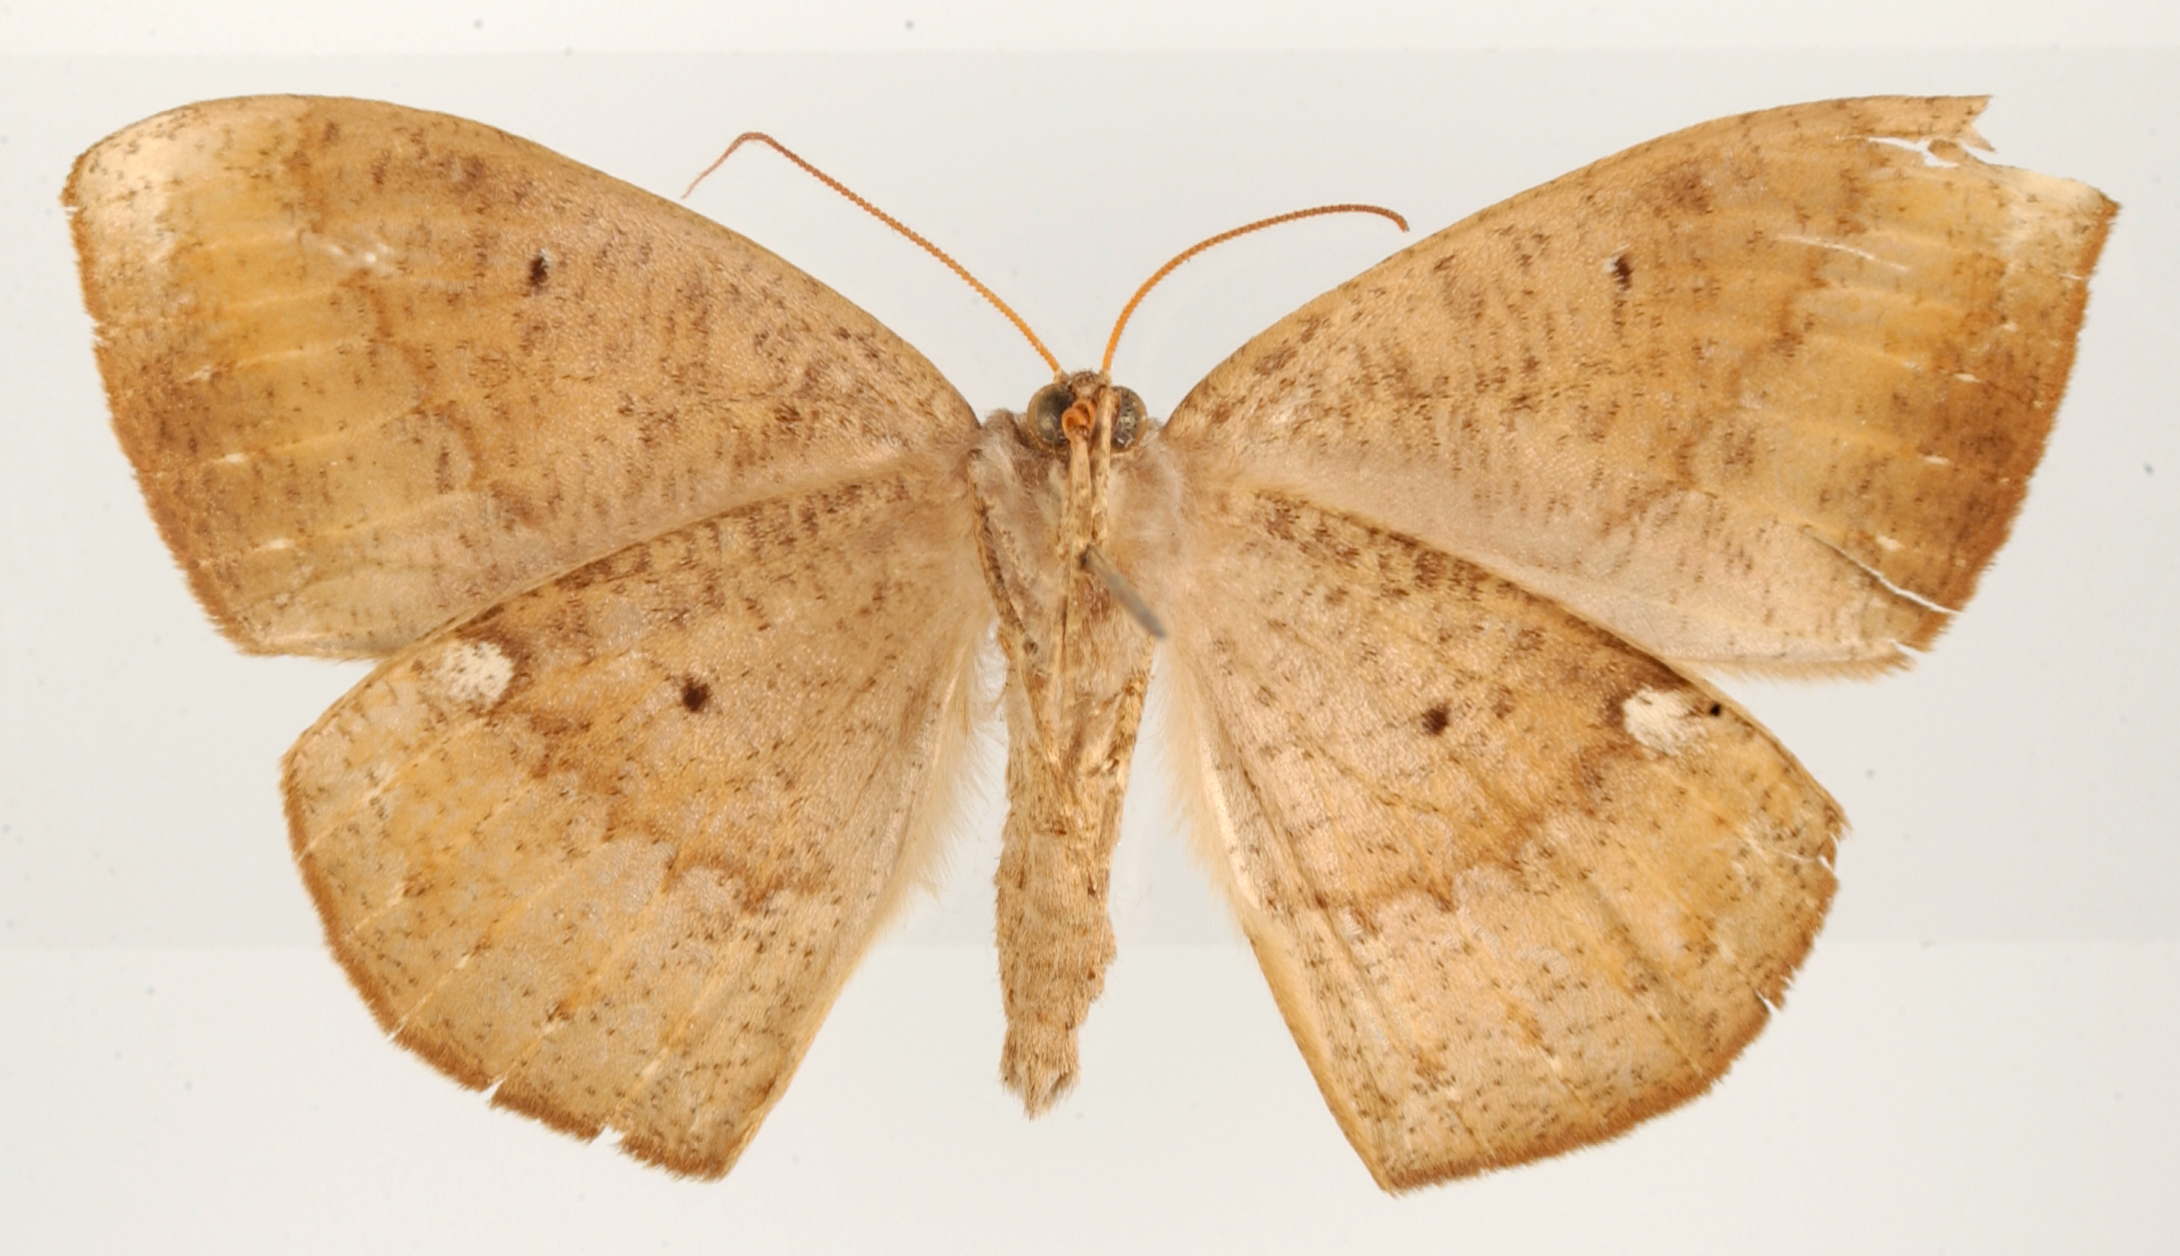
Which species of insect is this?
Microgonia terrosa
